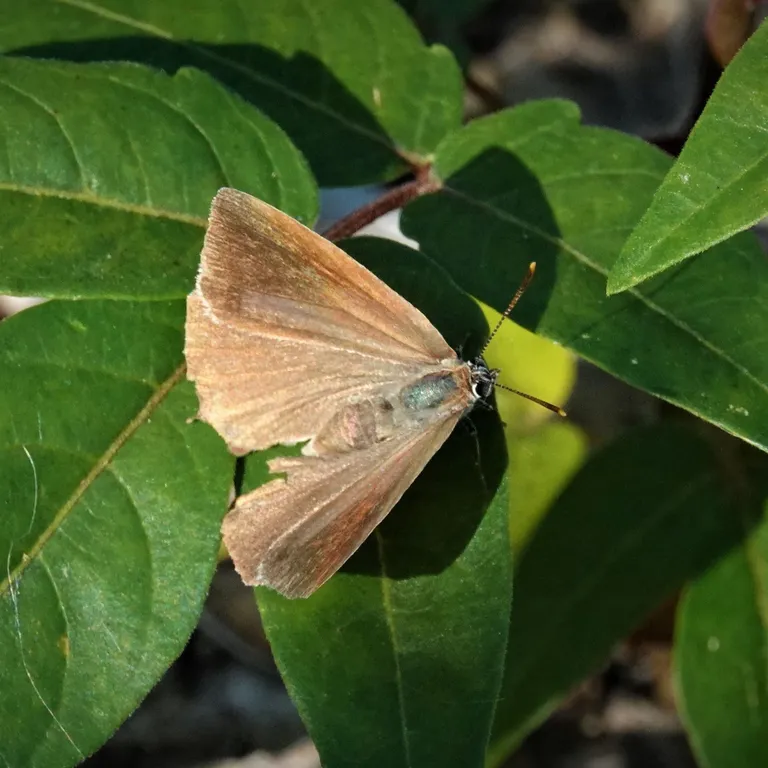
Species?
Favonius quercus (also Quercusia quercus)
